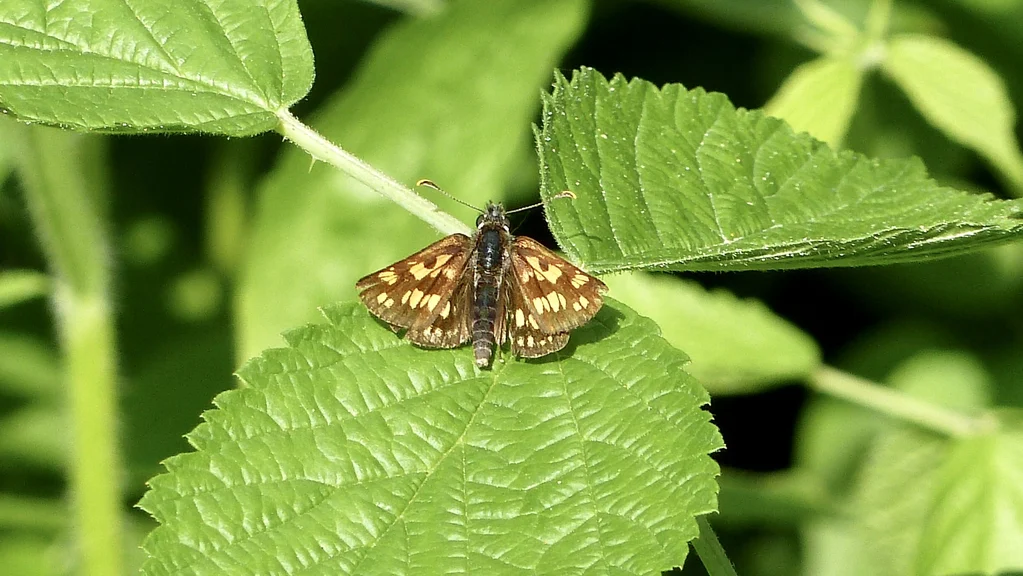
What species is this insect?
Carterocephalus palaemon
